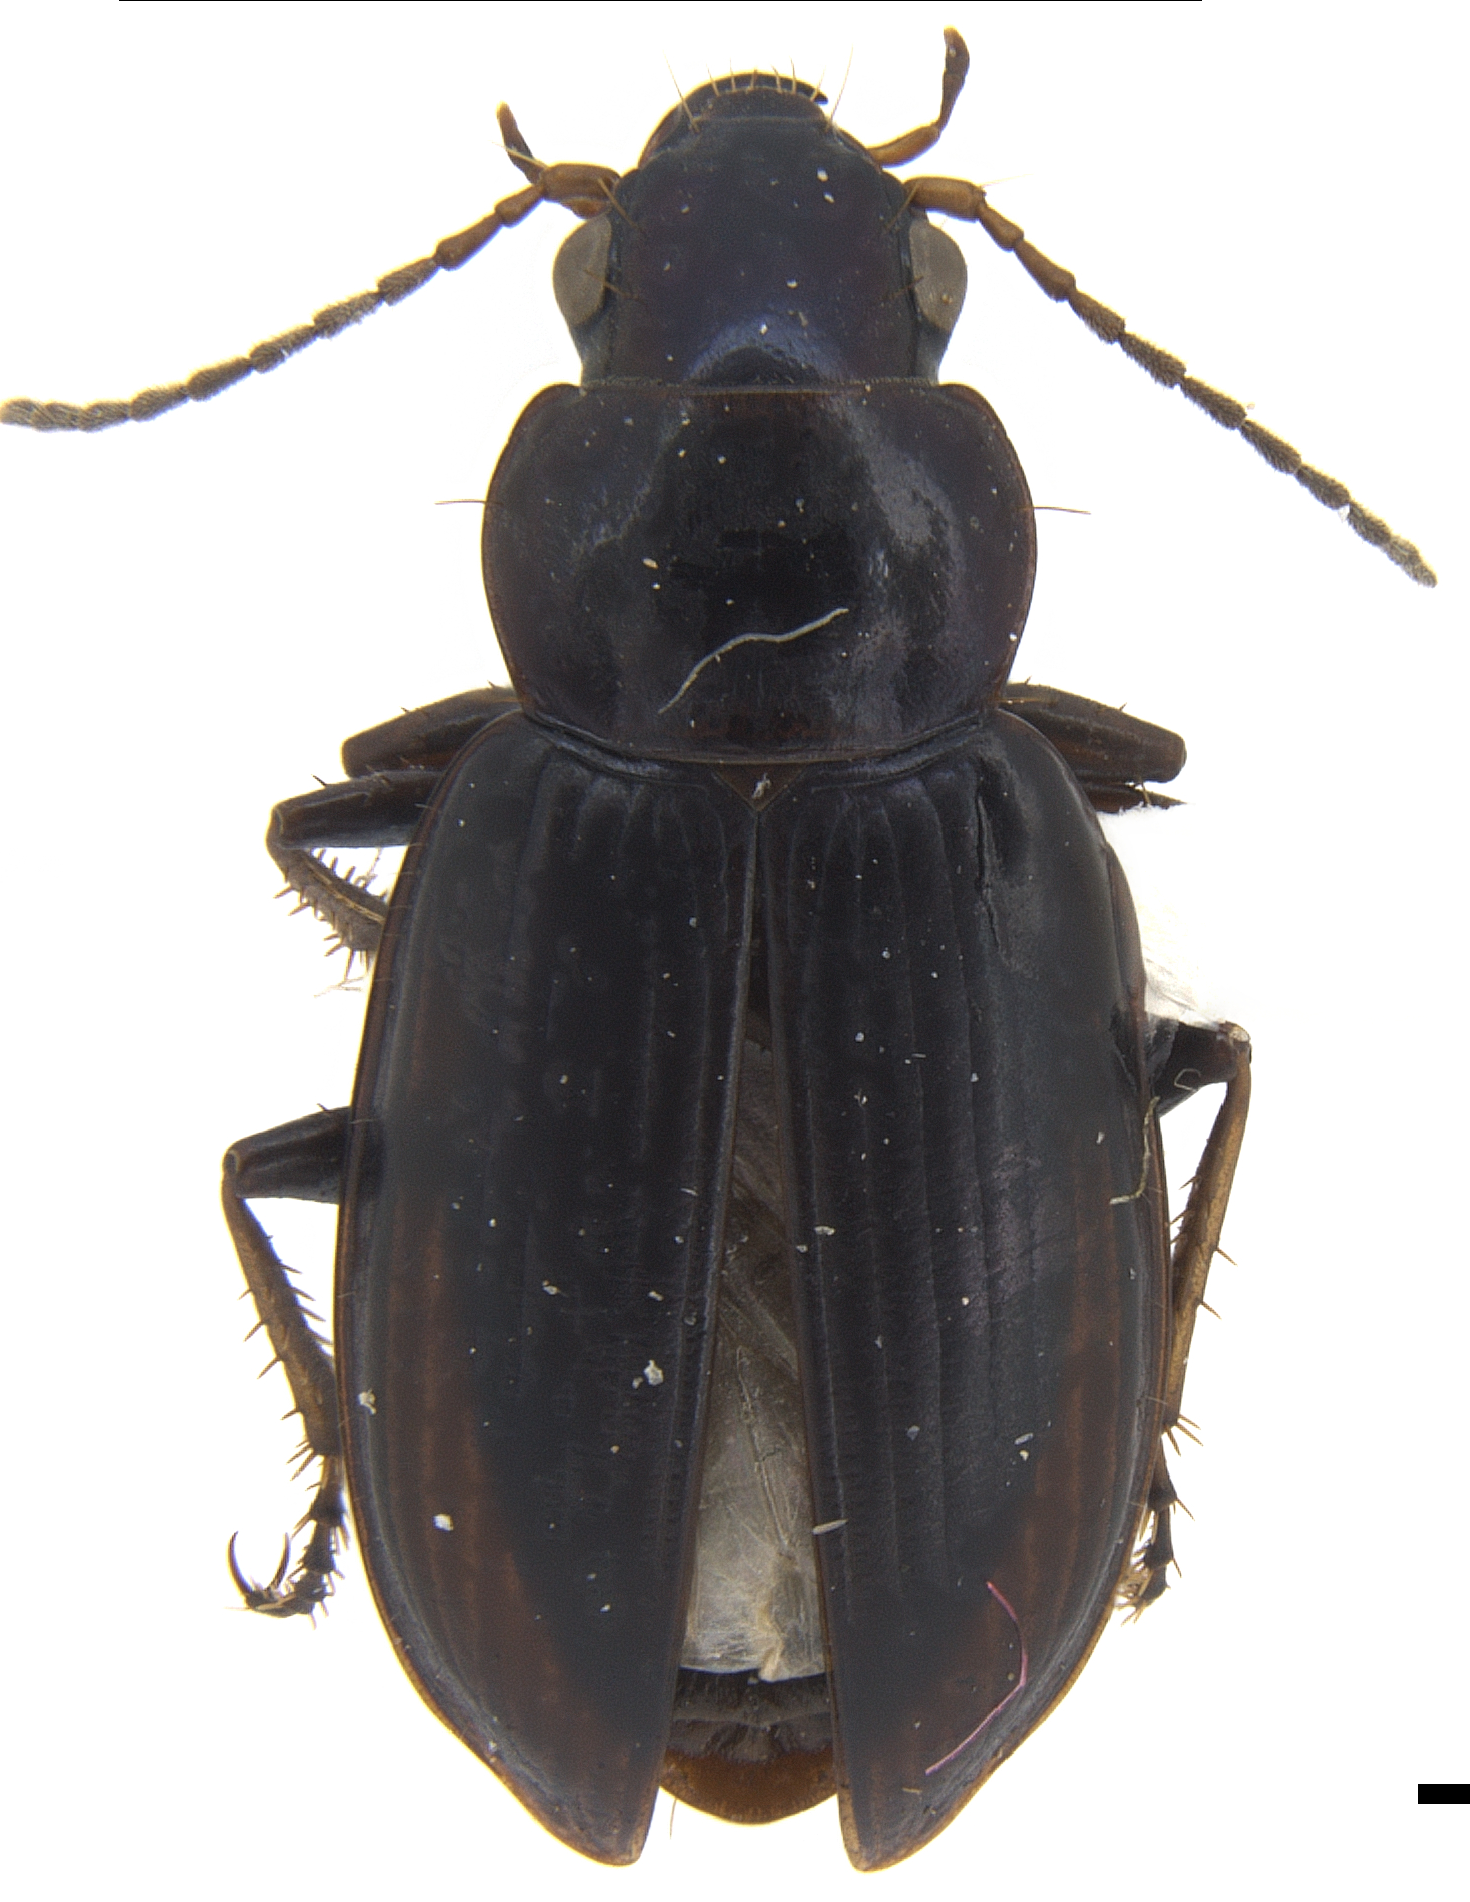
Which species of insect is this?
Metius pogonoides
